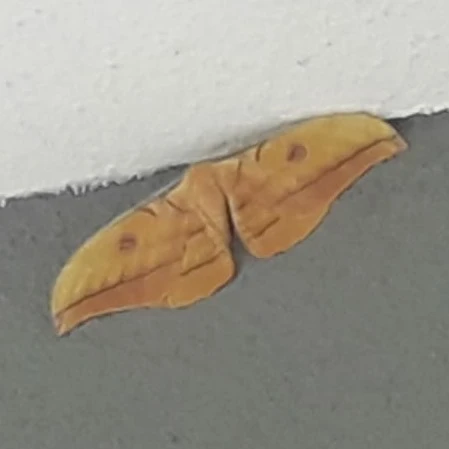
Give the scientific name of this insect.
Antheraea yamamai
